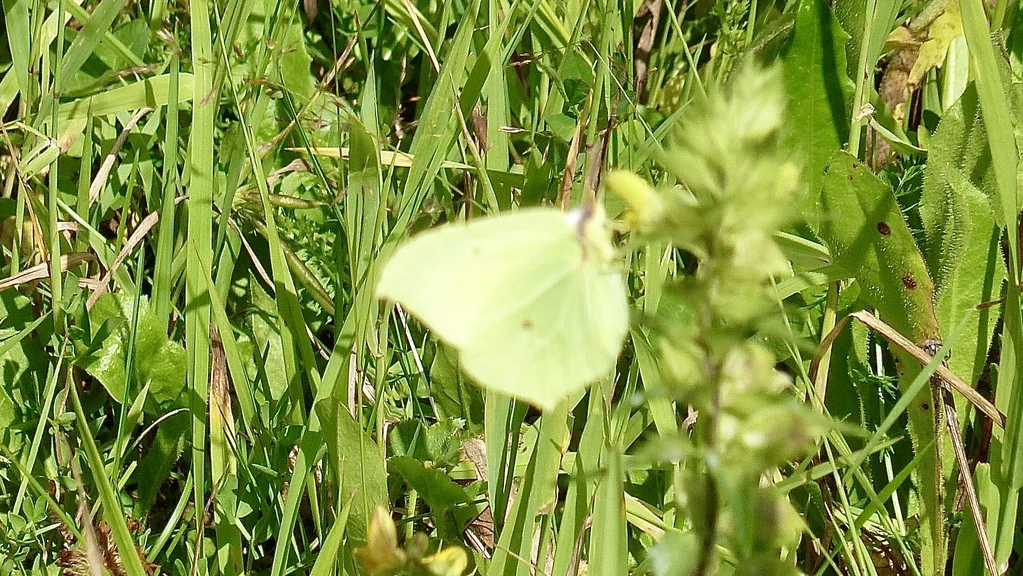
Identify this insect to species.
Gonepteryx rhamni
